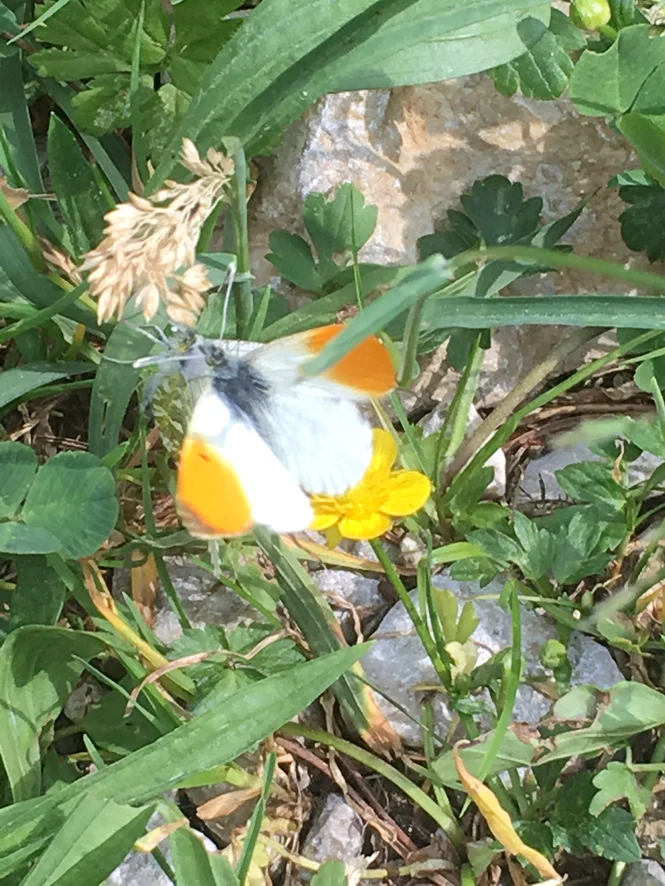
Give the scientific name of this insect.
Anthocharis cardamines
